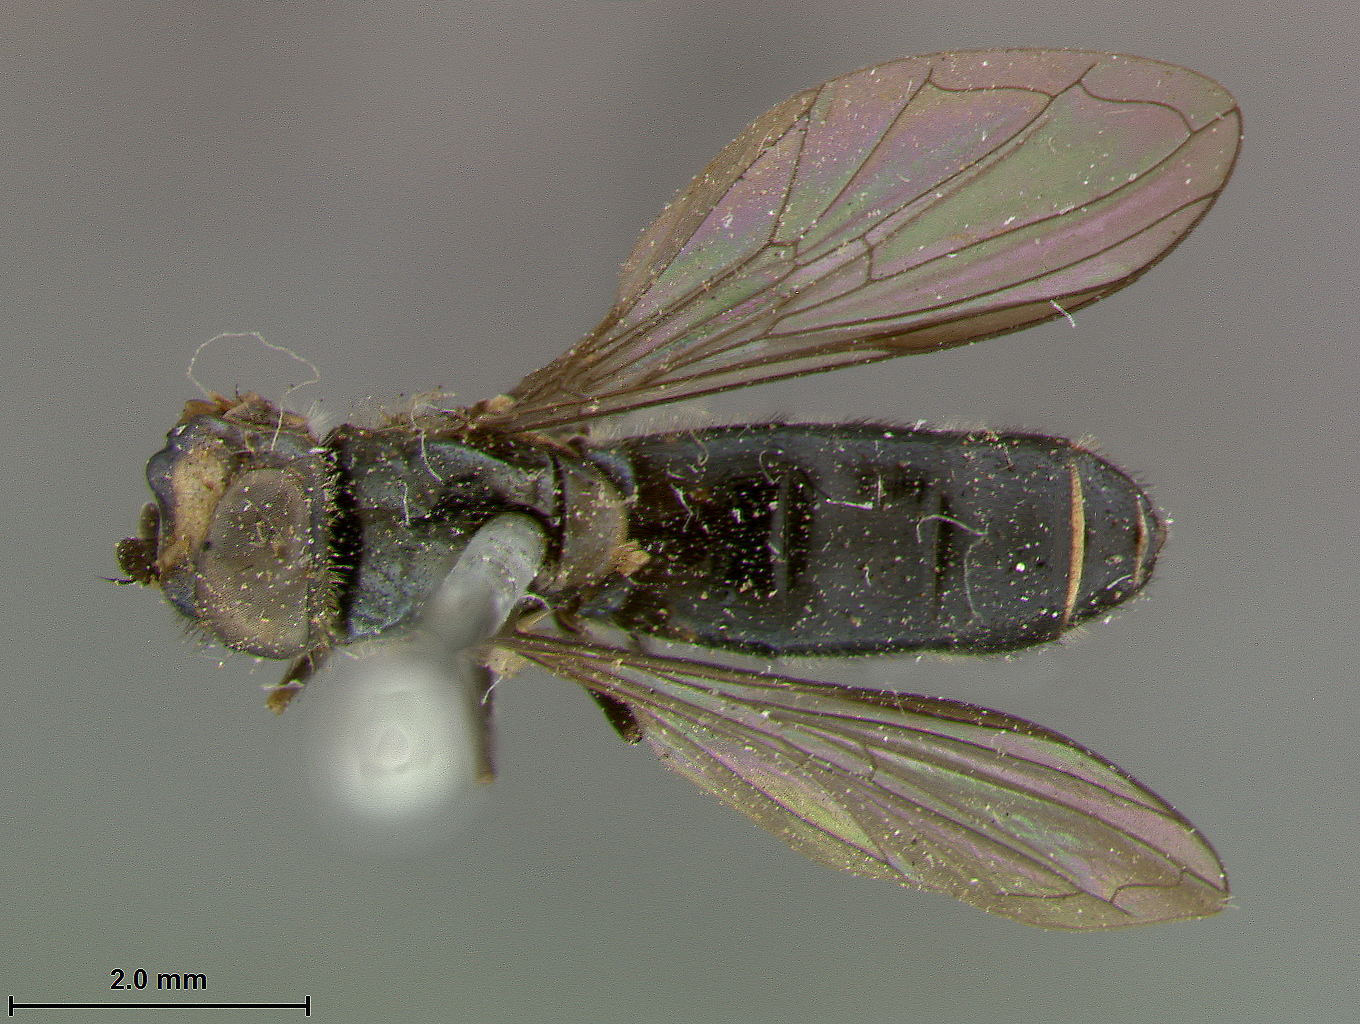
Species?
Syrphus gracilis
